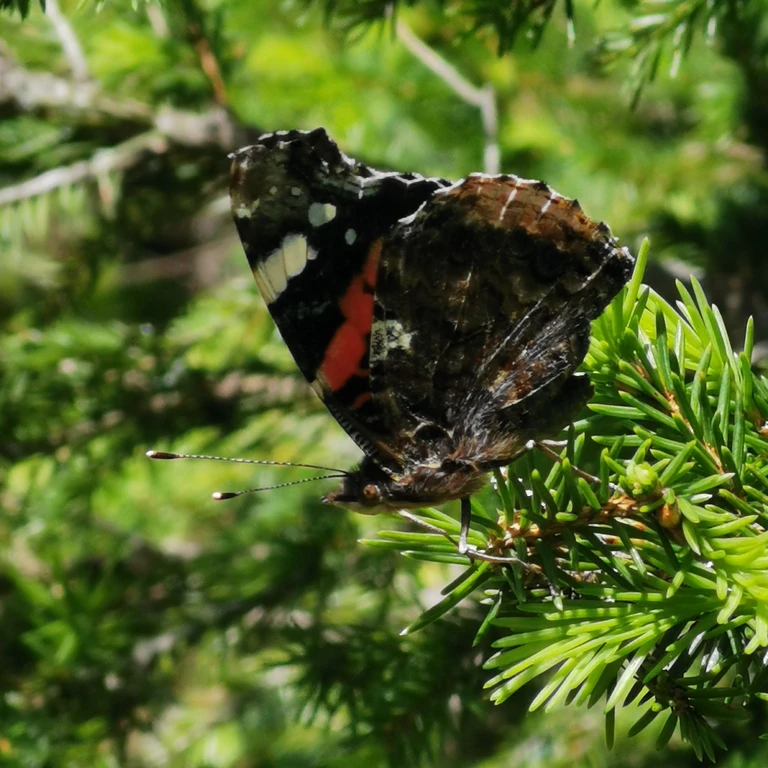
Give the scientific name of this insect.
Vanessa atalanta
